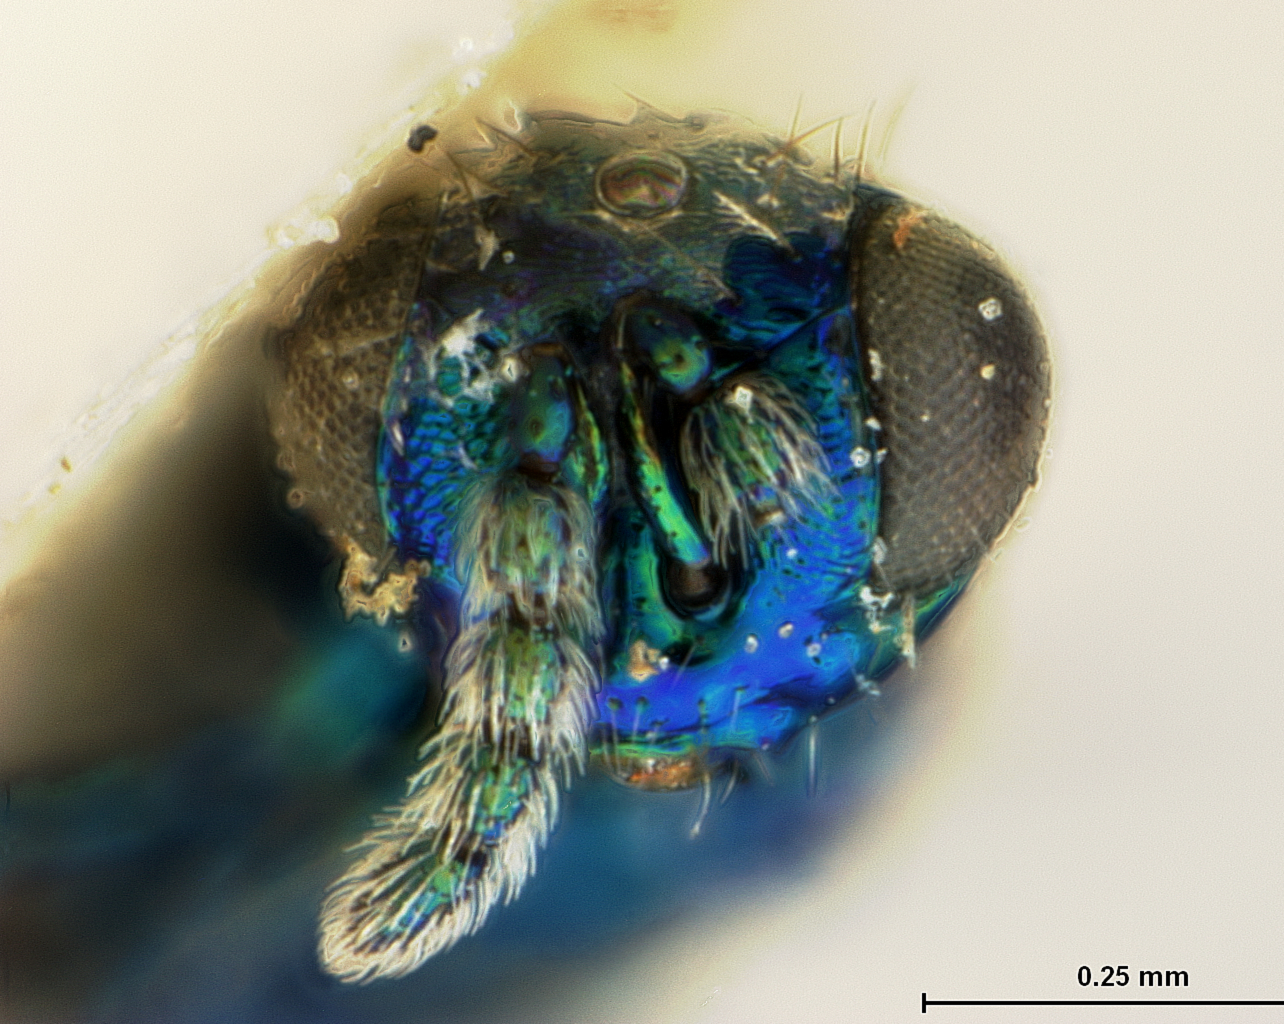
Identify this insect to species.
Derostenus nawai
